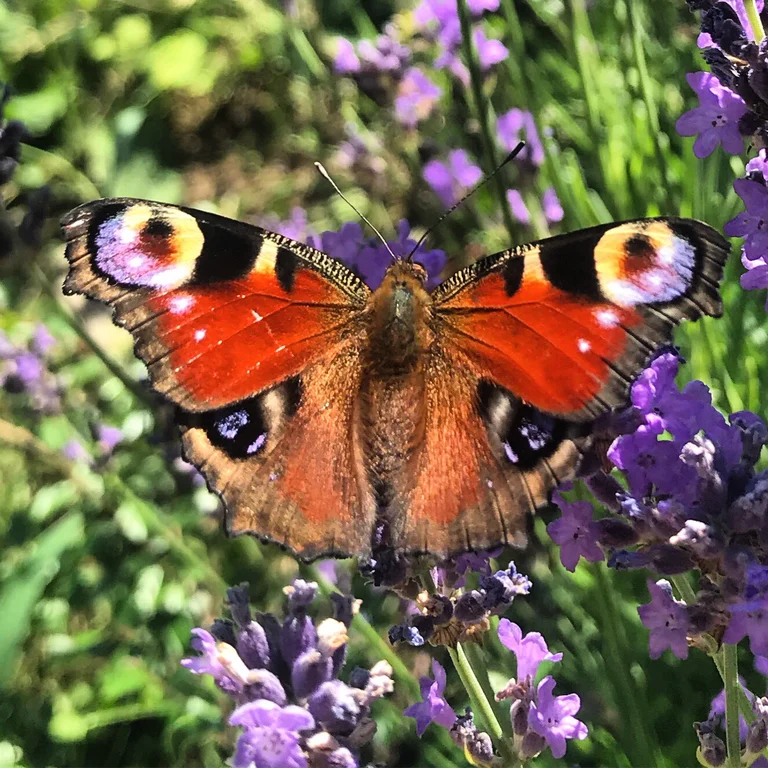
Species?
Aglais io
